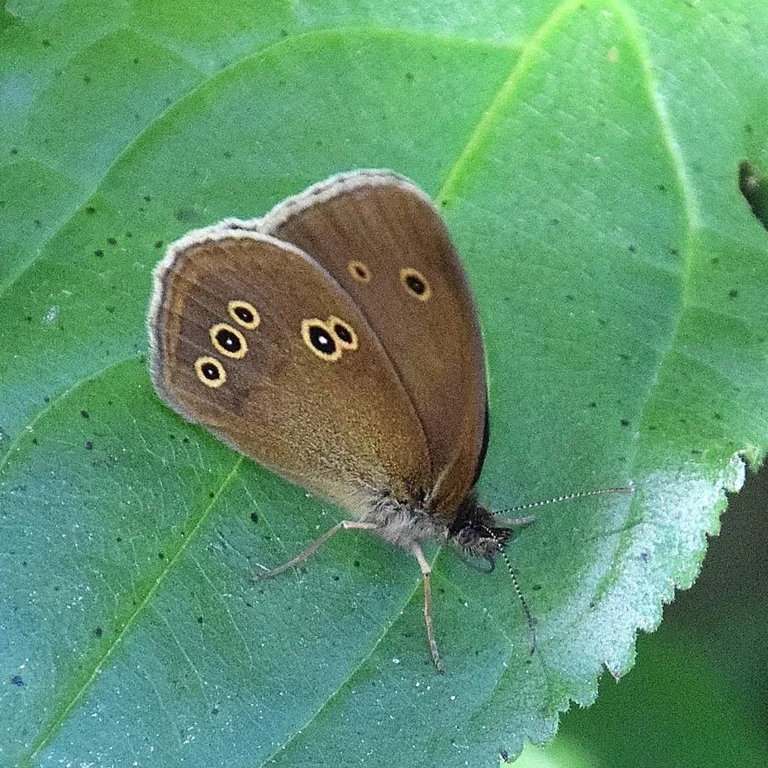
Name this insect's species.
Aphantopus hyperantus
